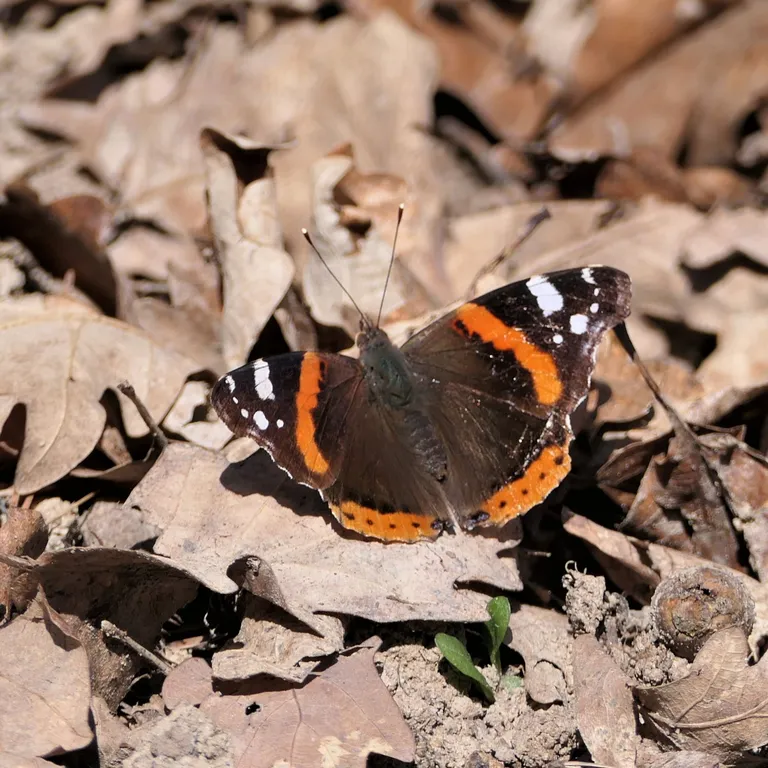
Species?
Vanessa atalanta
